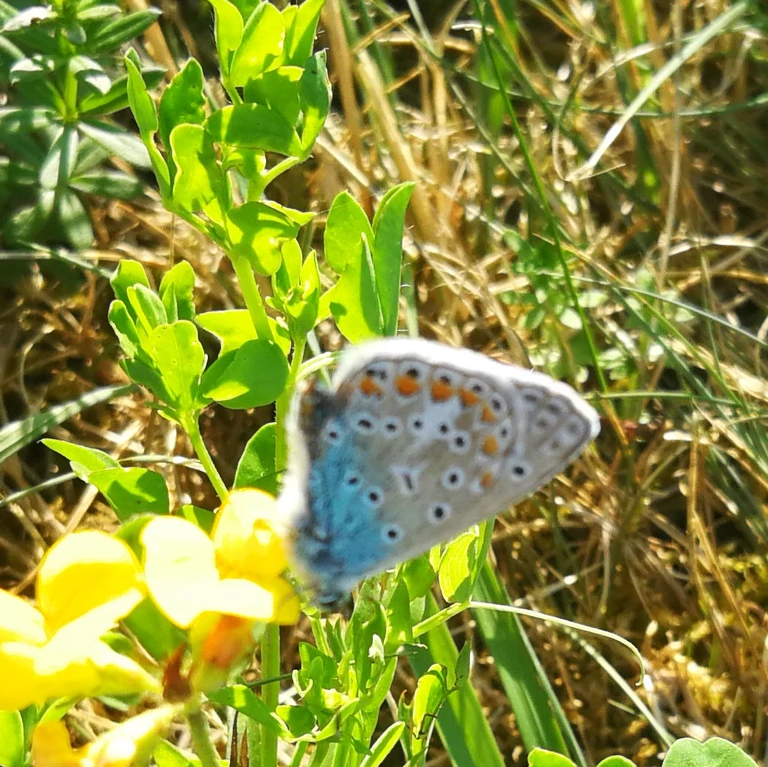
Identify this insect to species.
Polyommatus icarus
